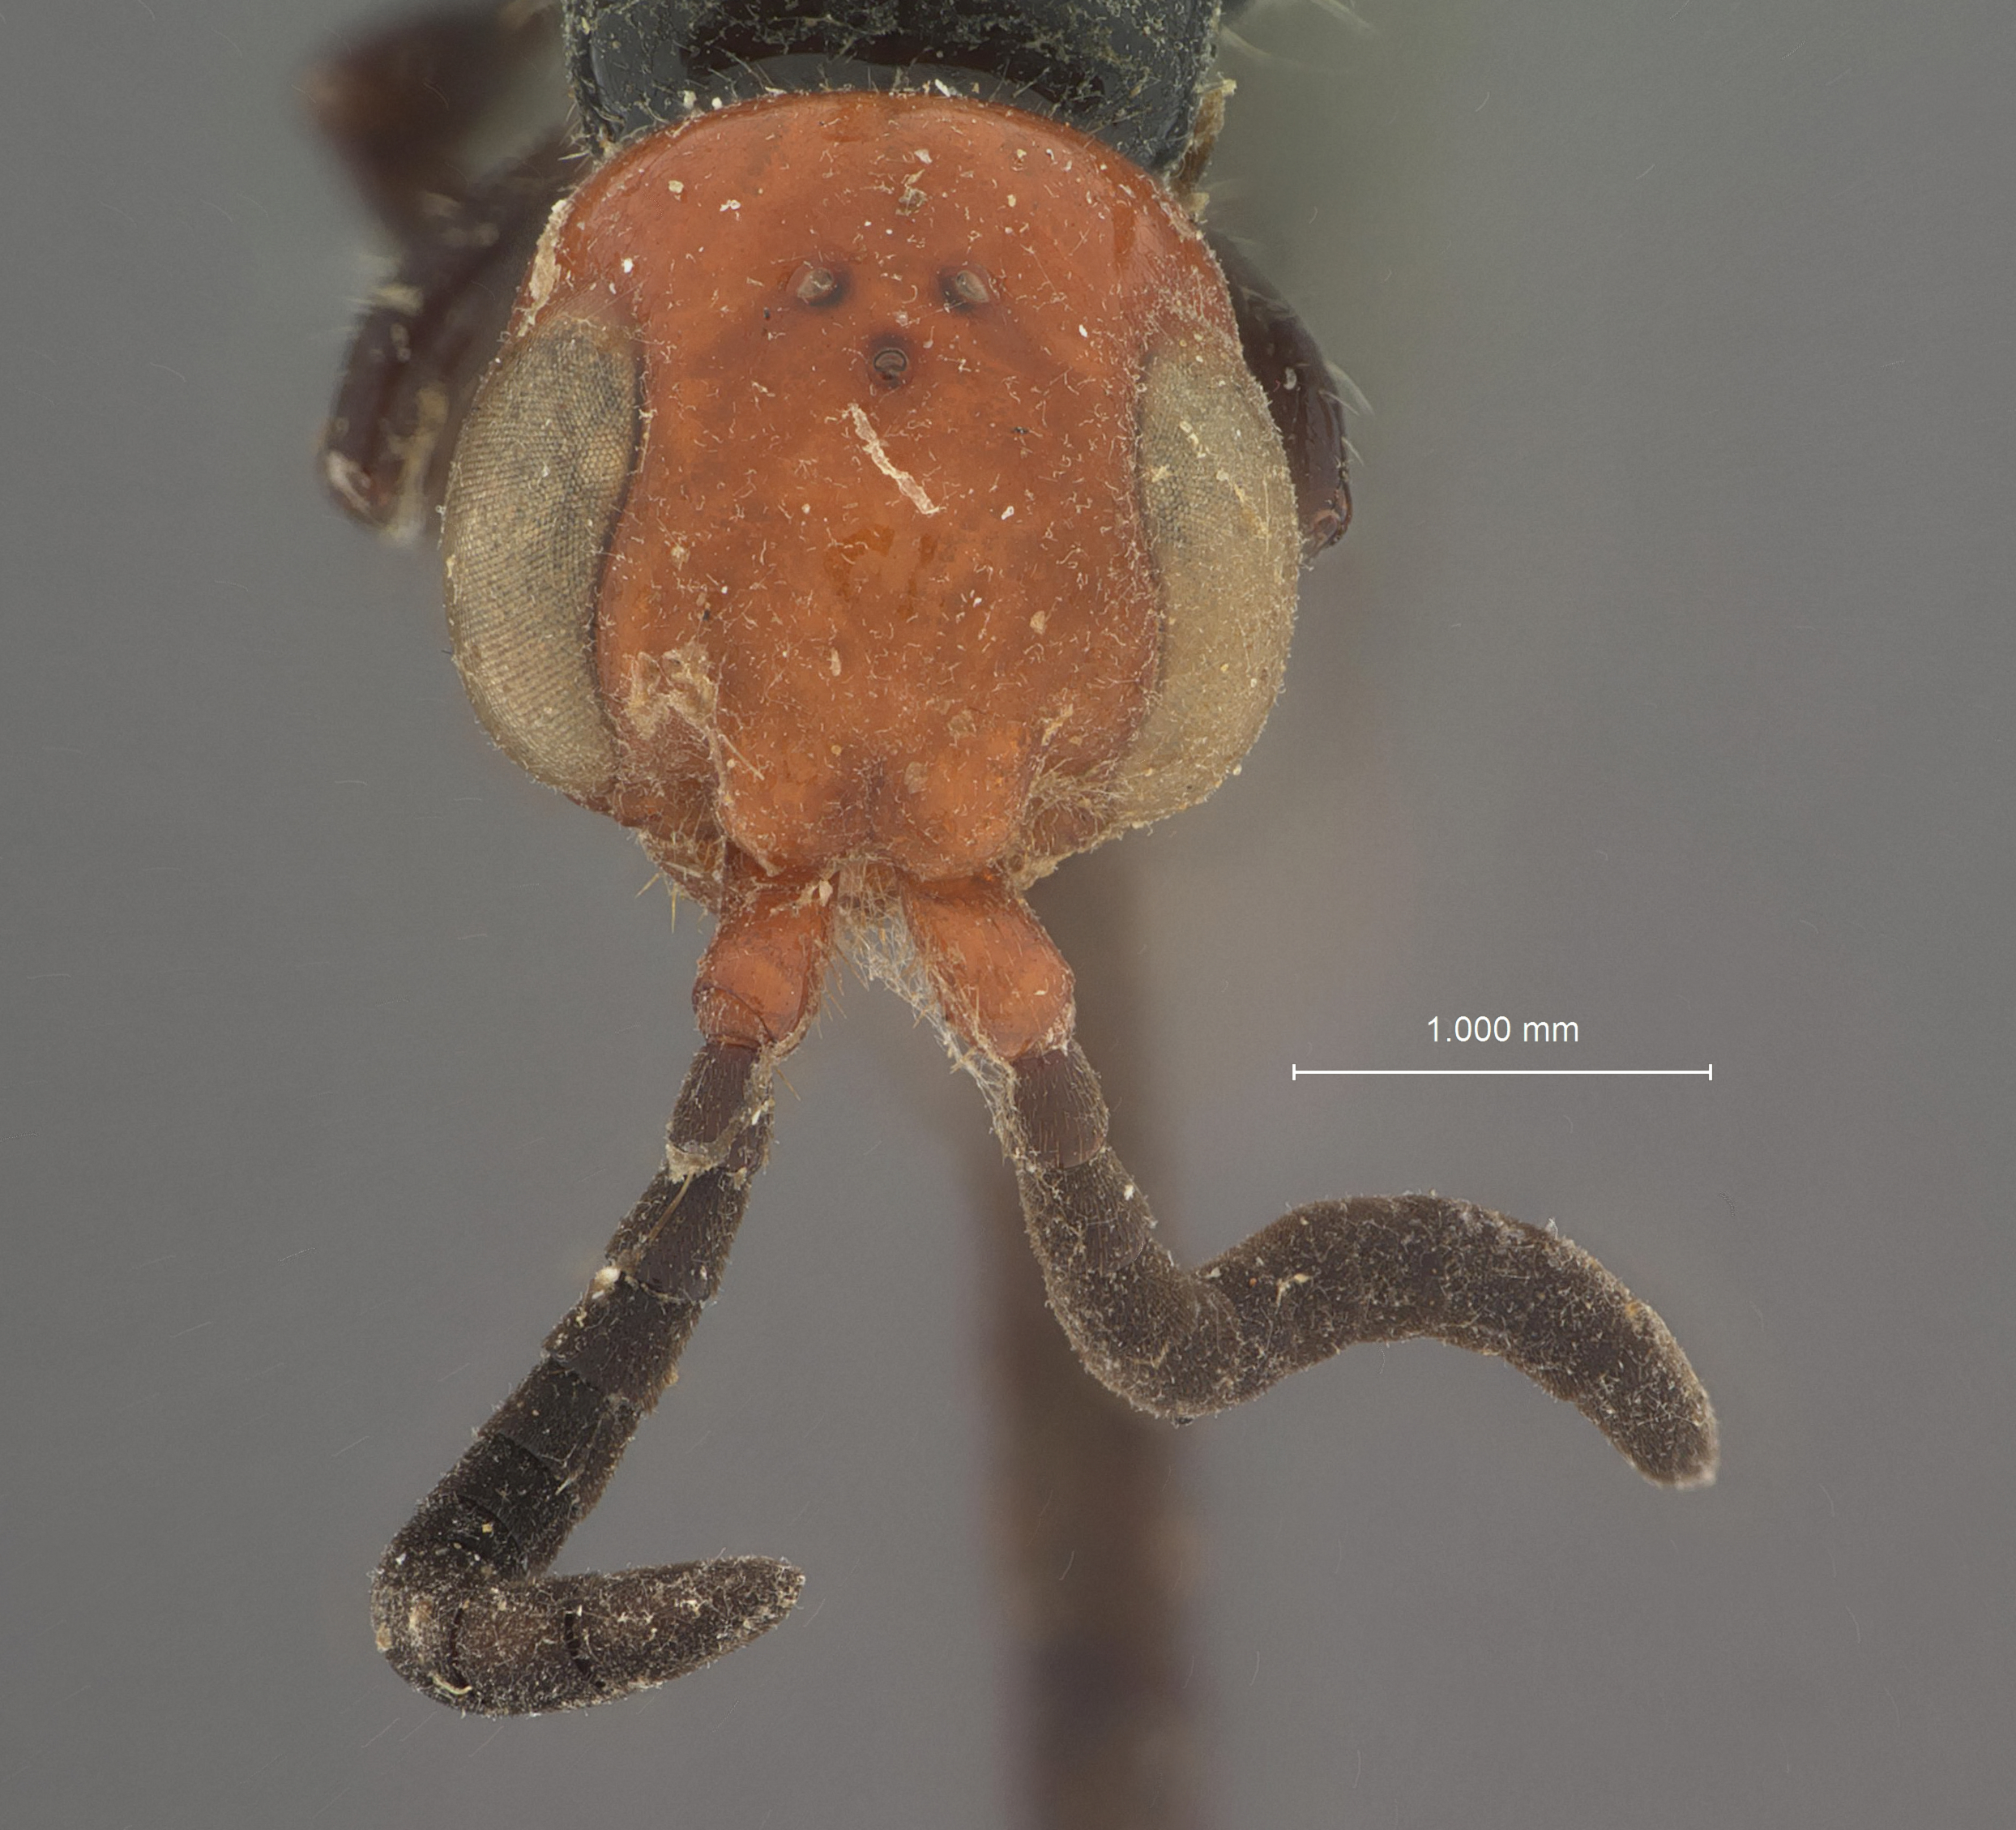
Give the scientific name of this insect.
Hylomesa bakeri
